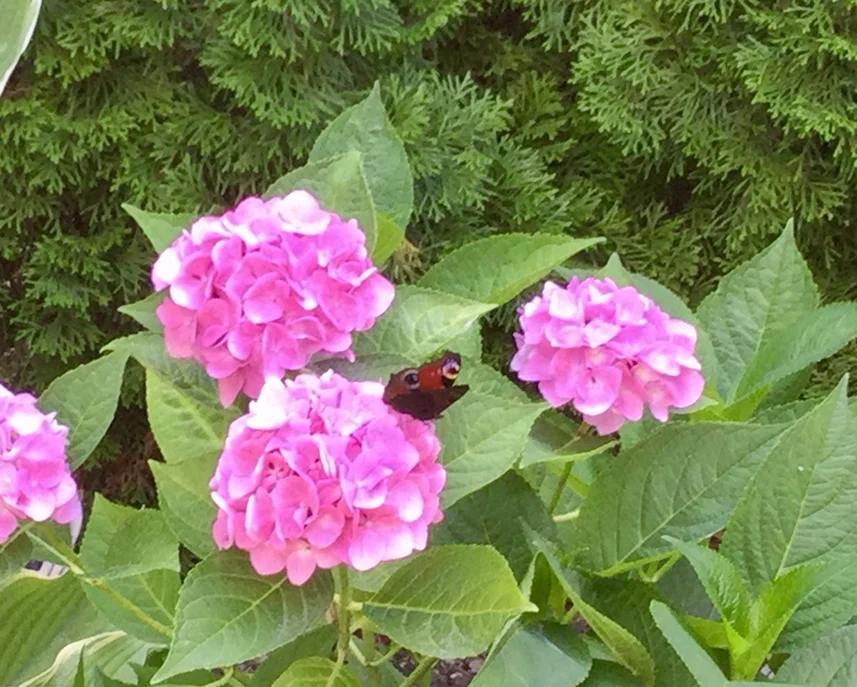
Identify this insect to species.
Aglais io
